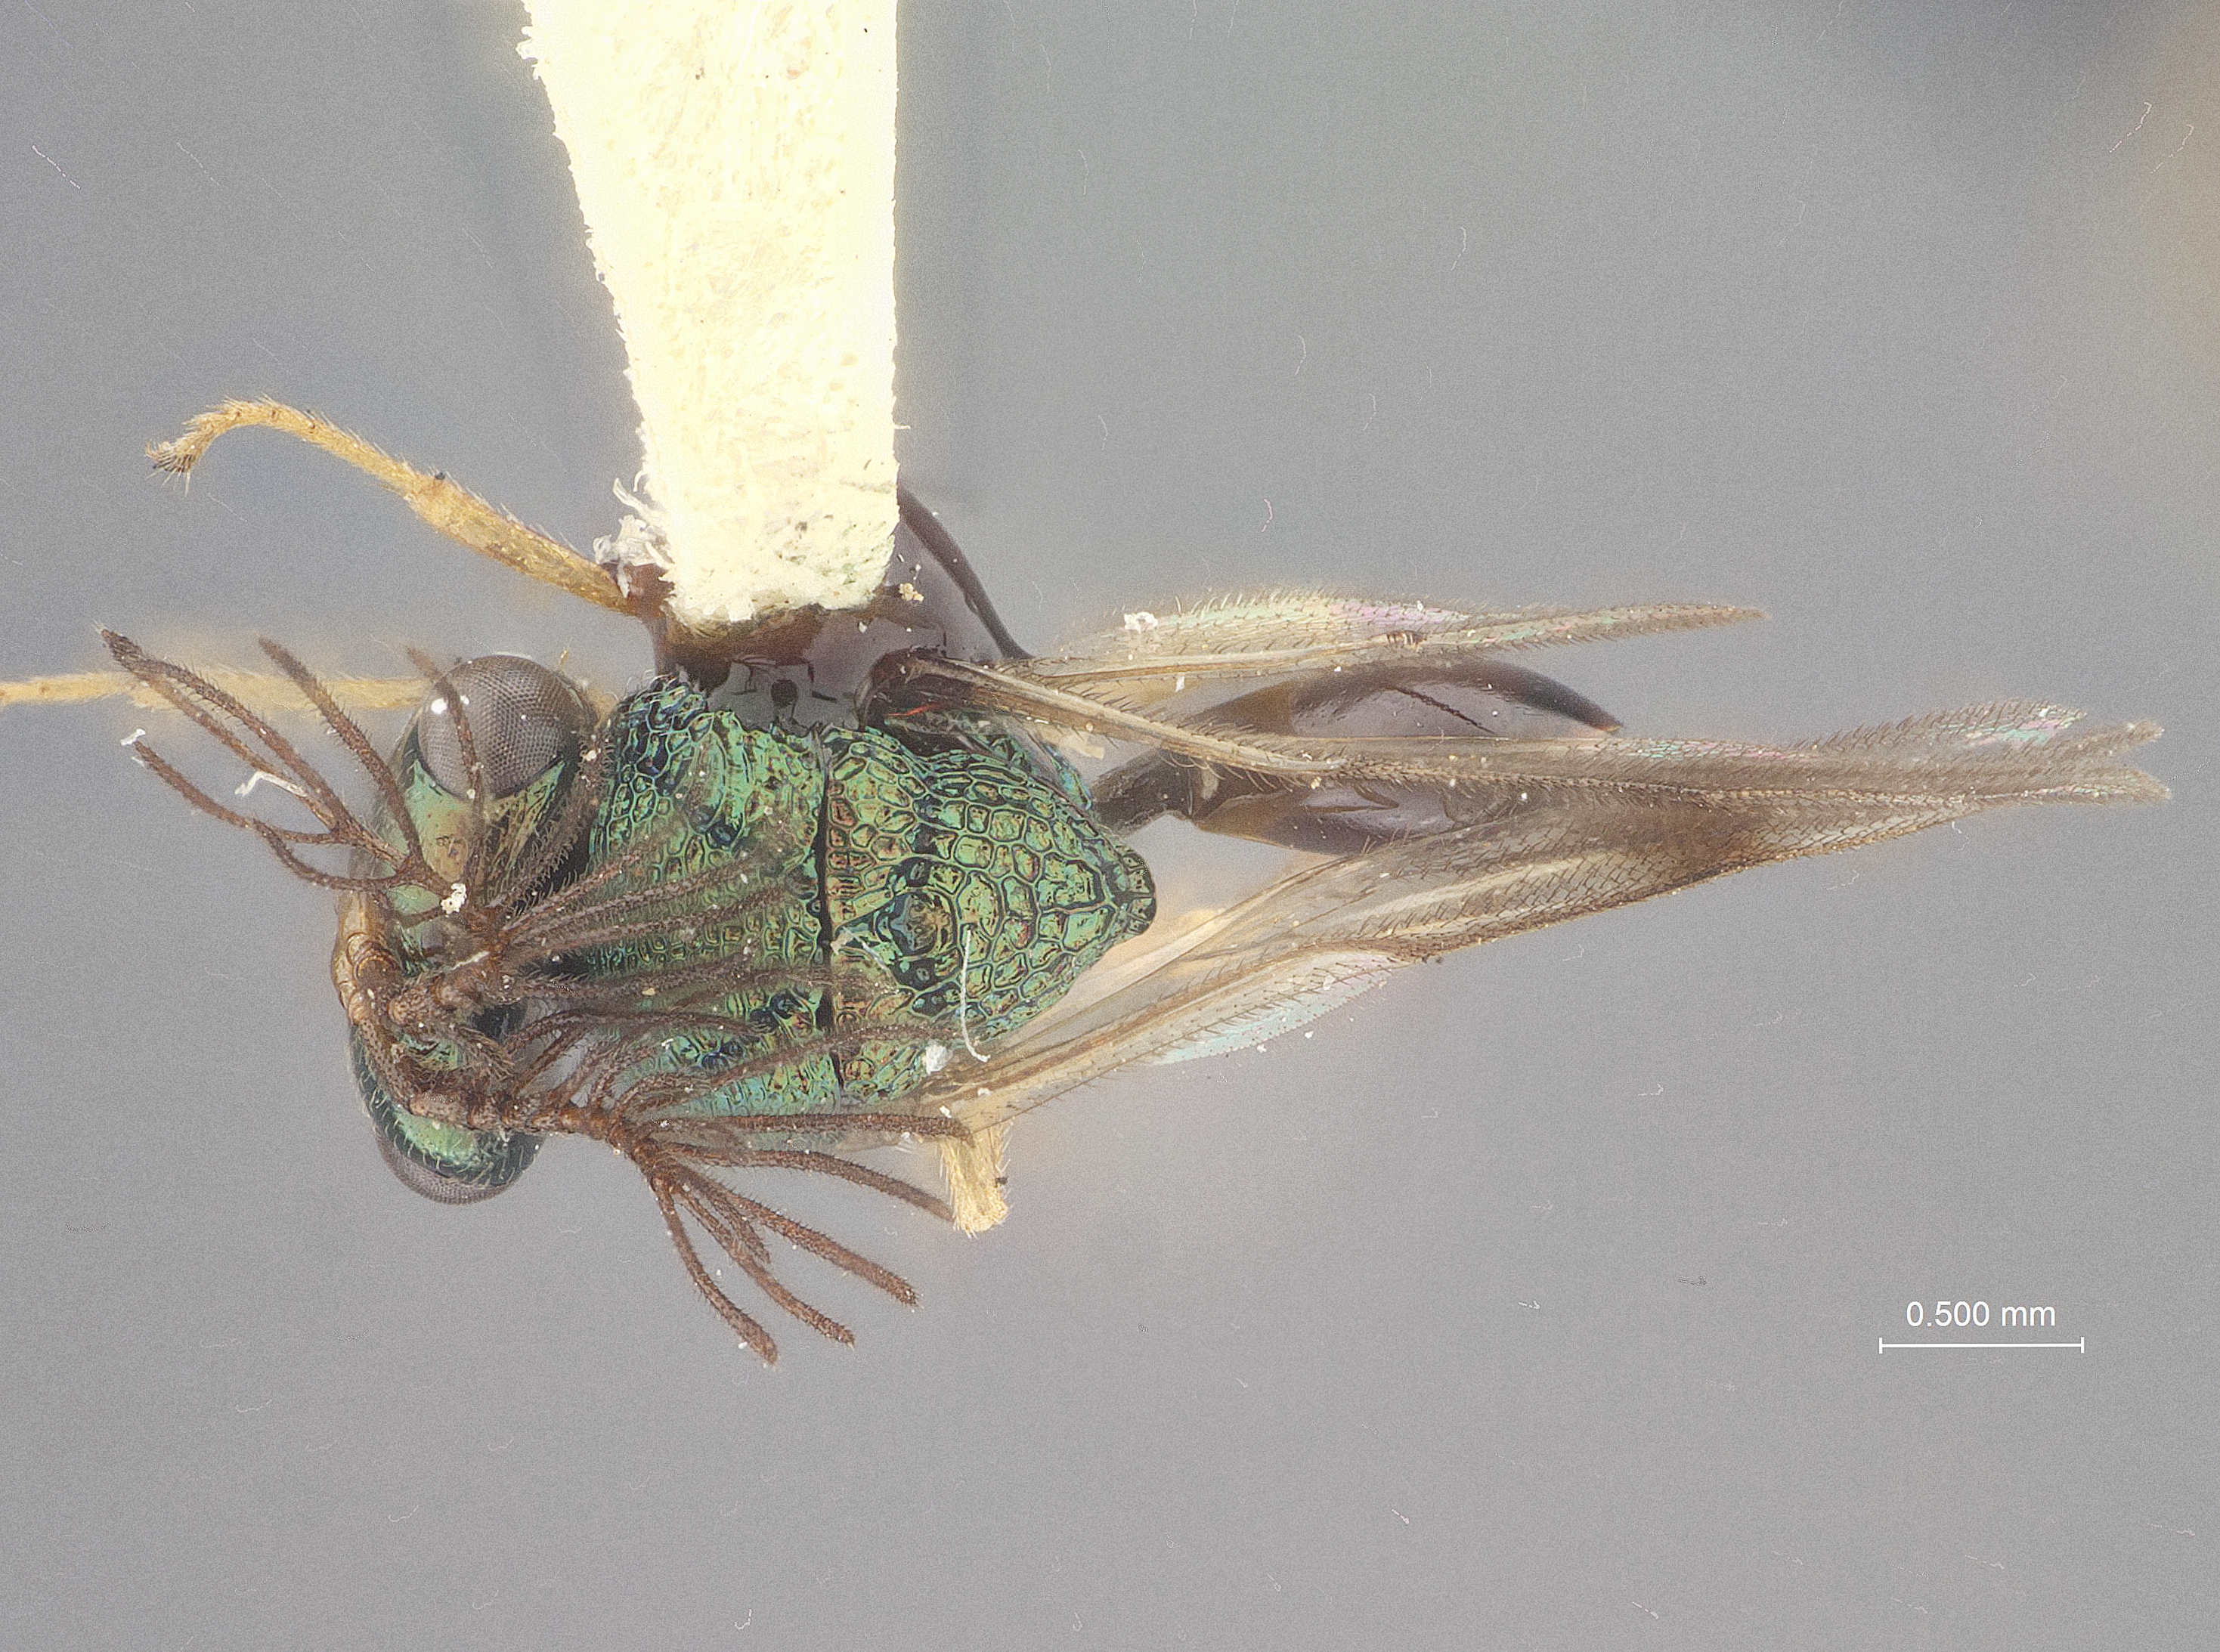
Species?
Parachalcura maculata
